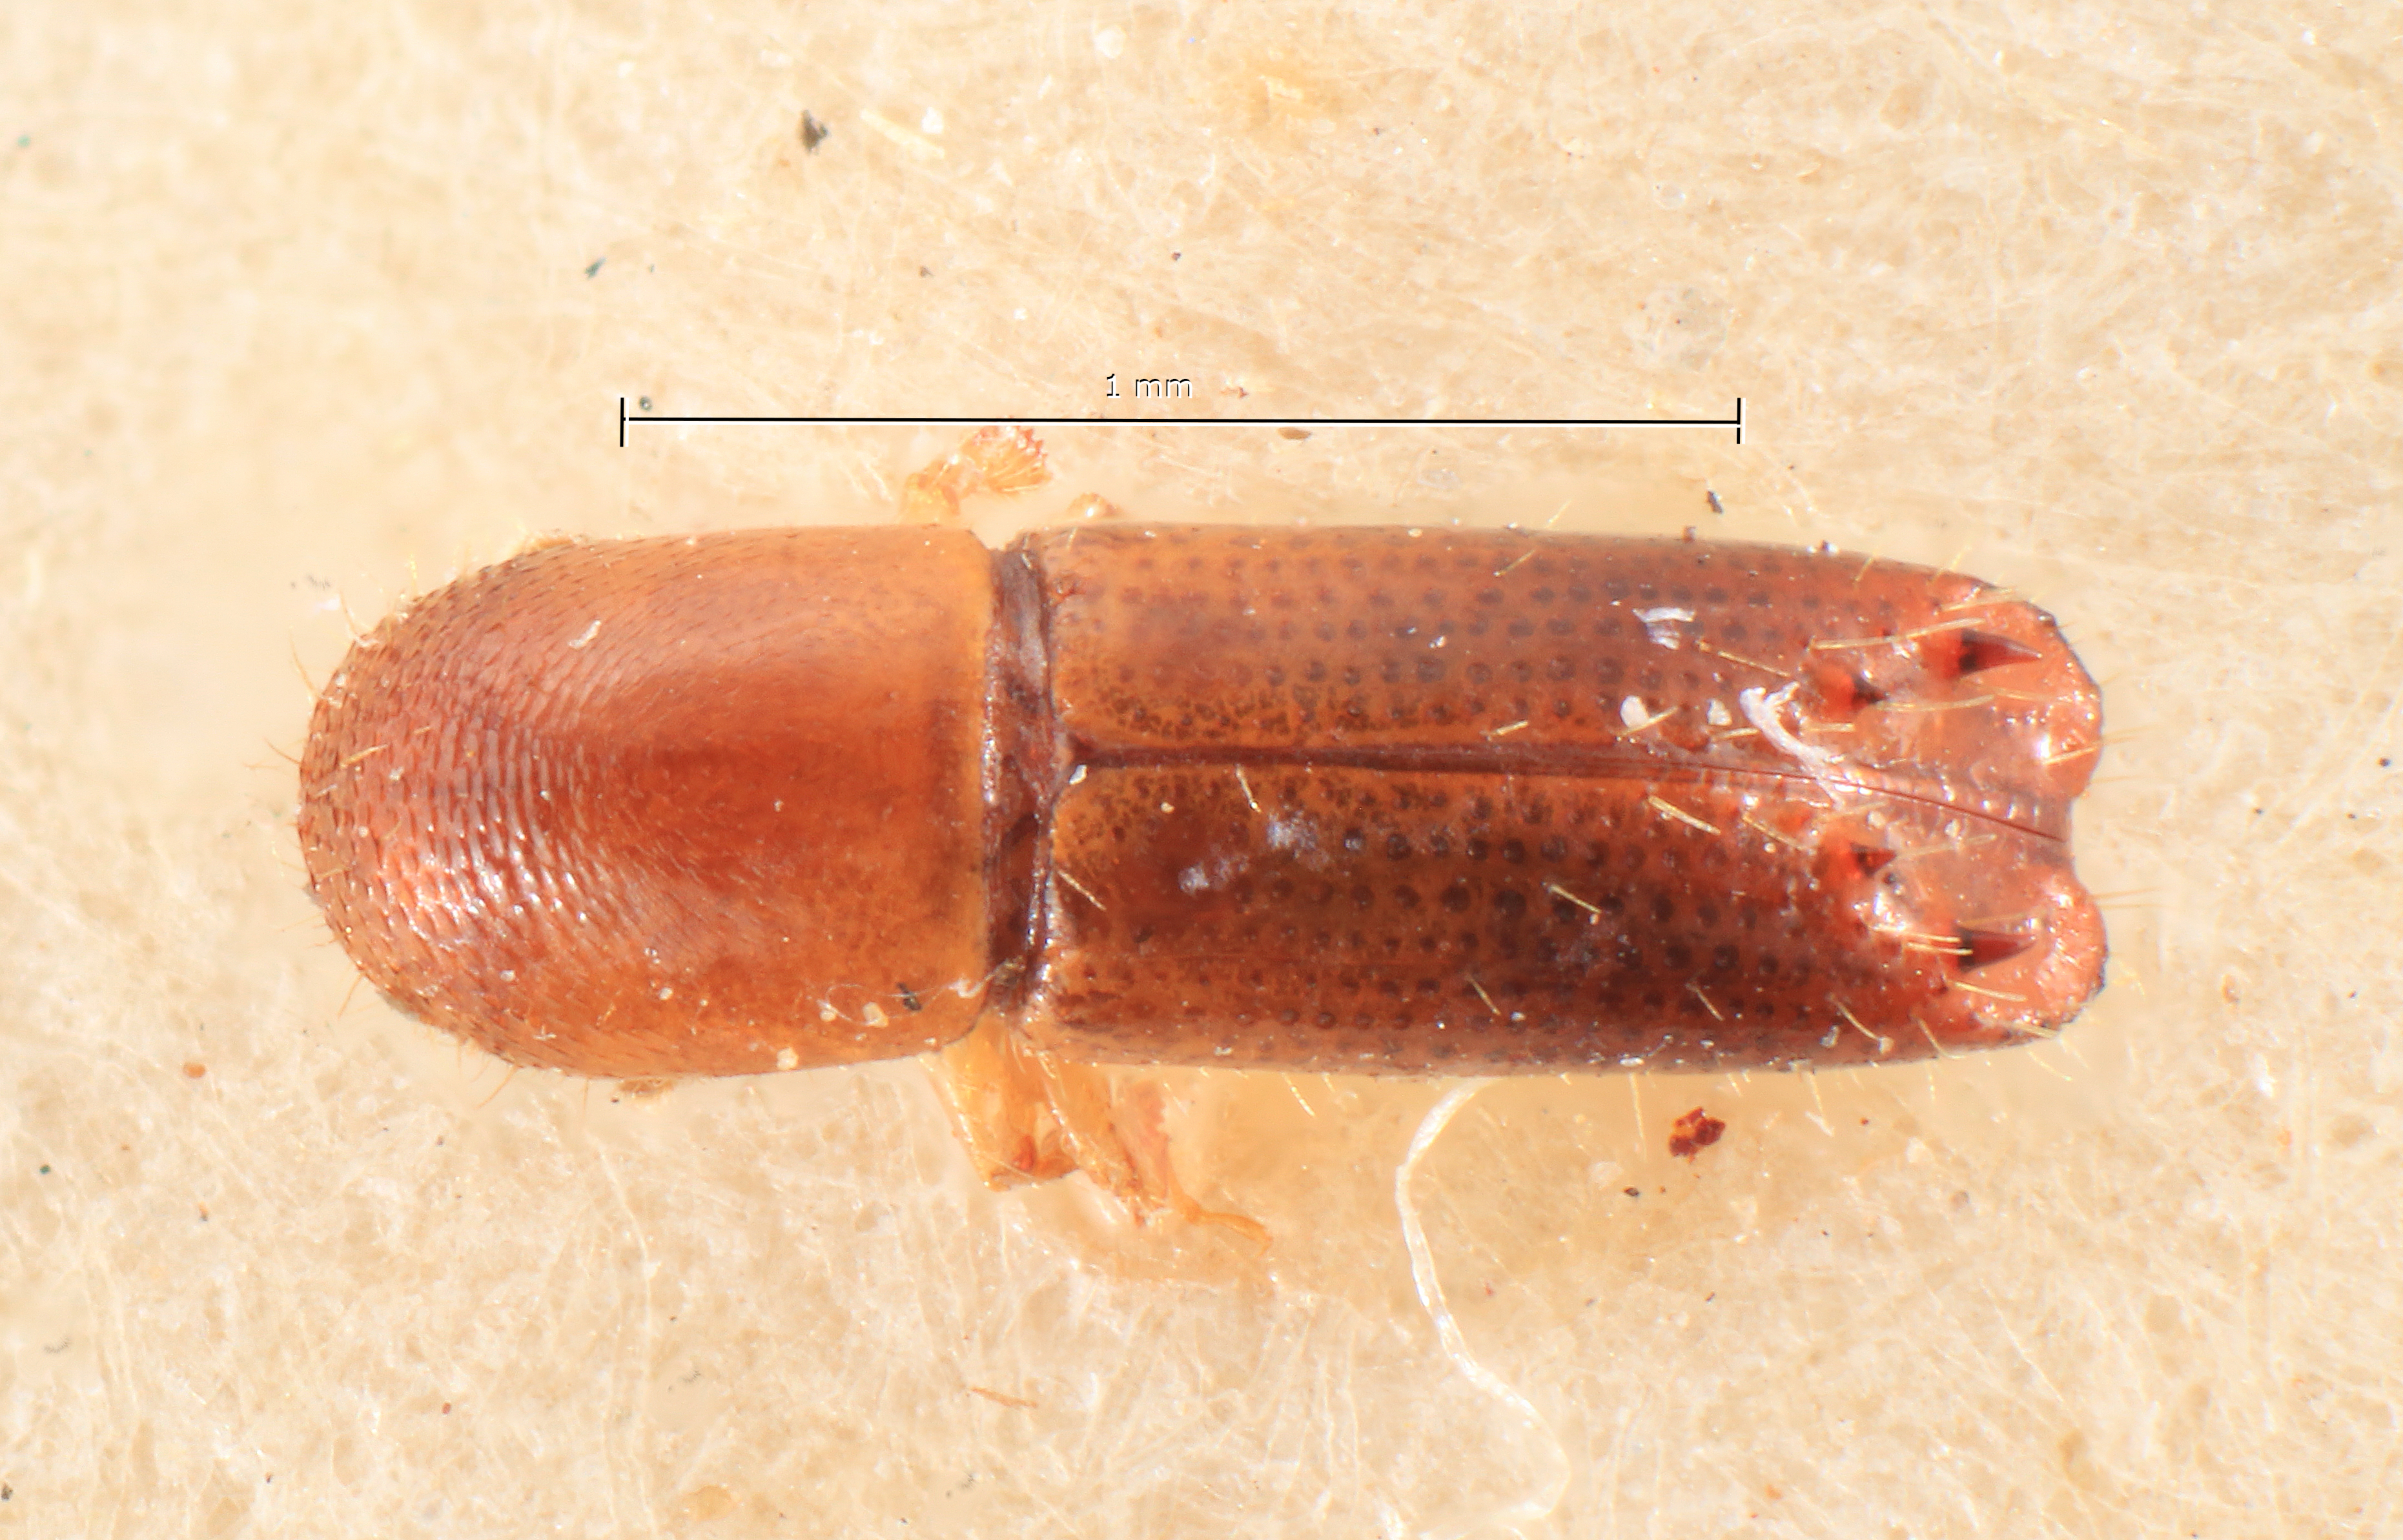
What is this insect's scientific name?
Xyleborus pseudocylindricus
